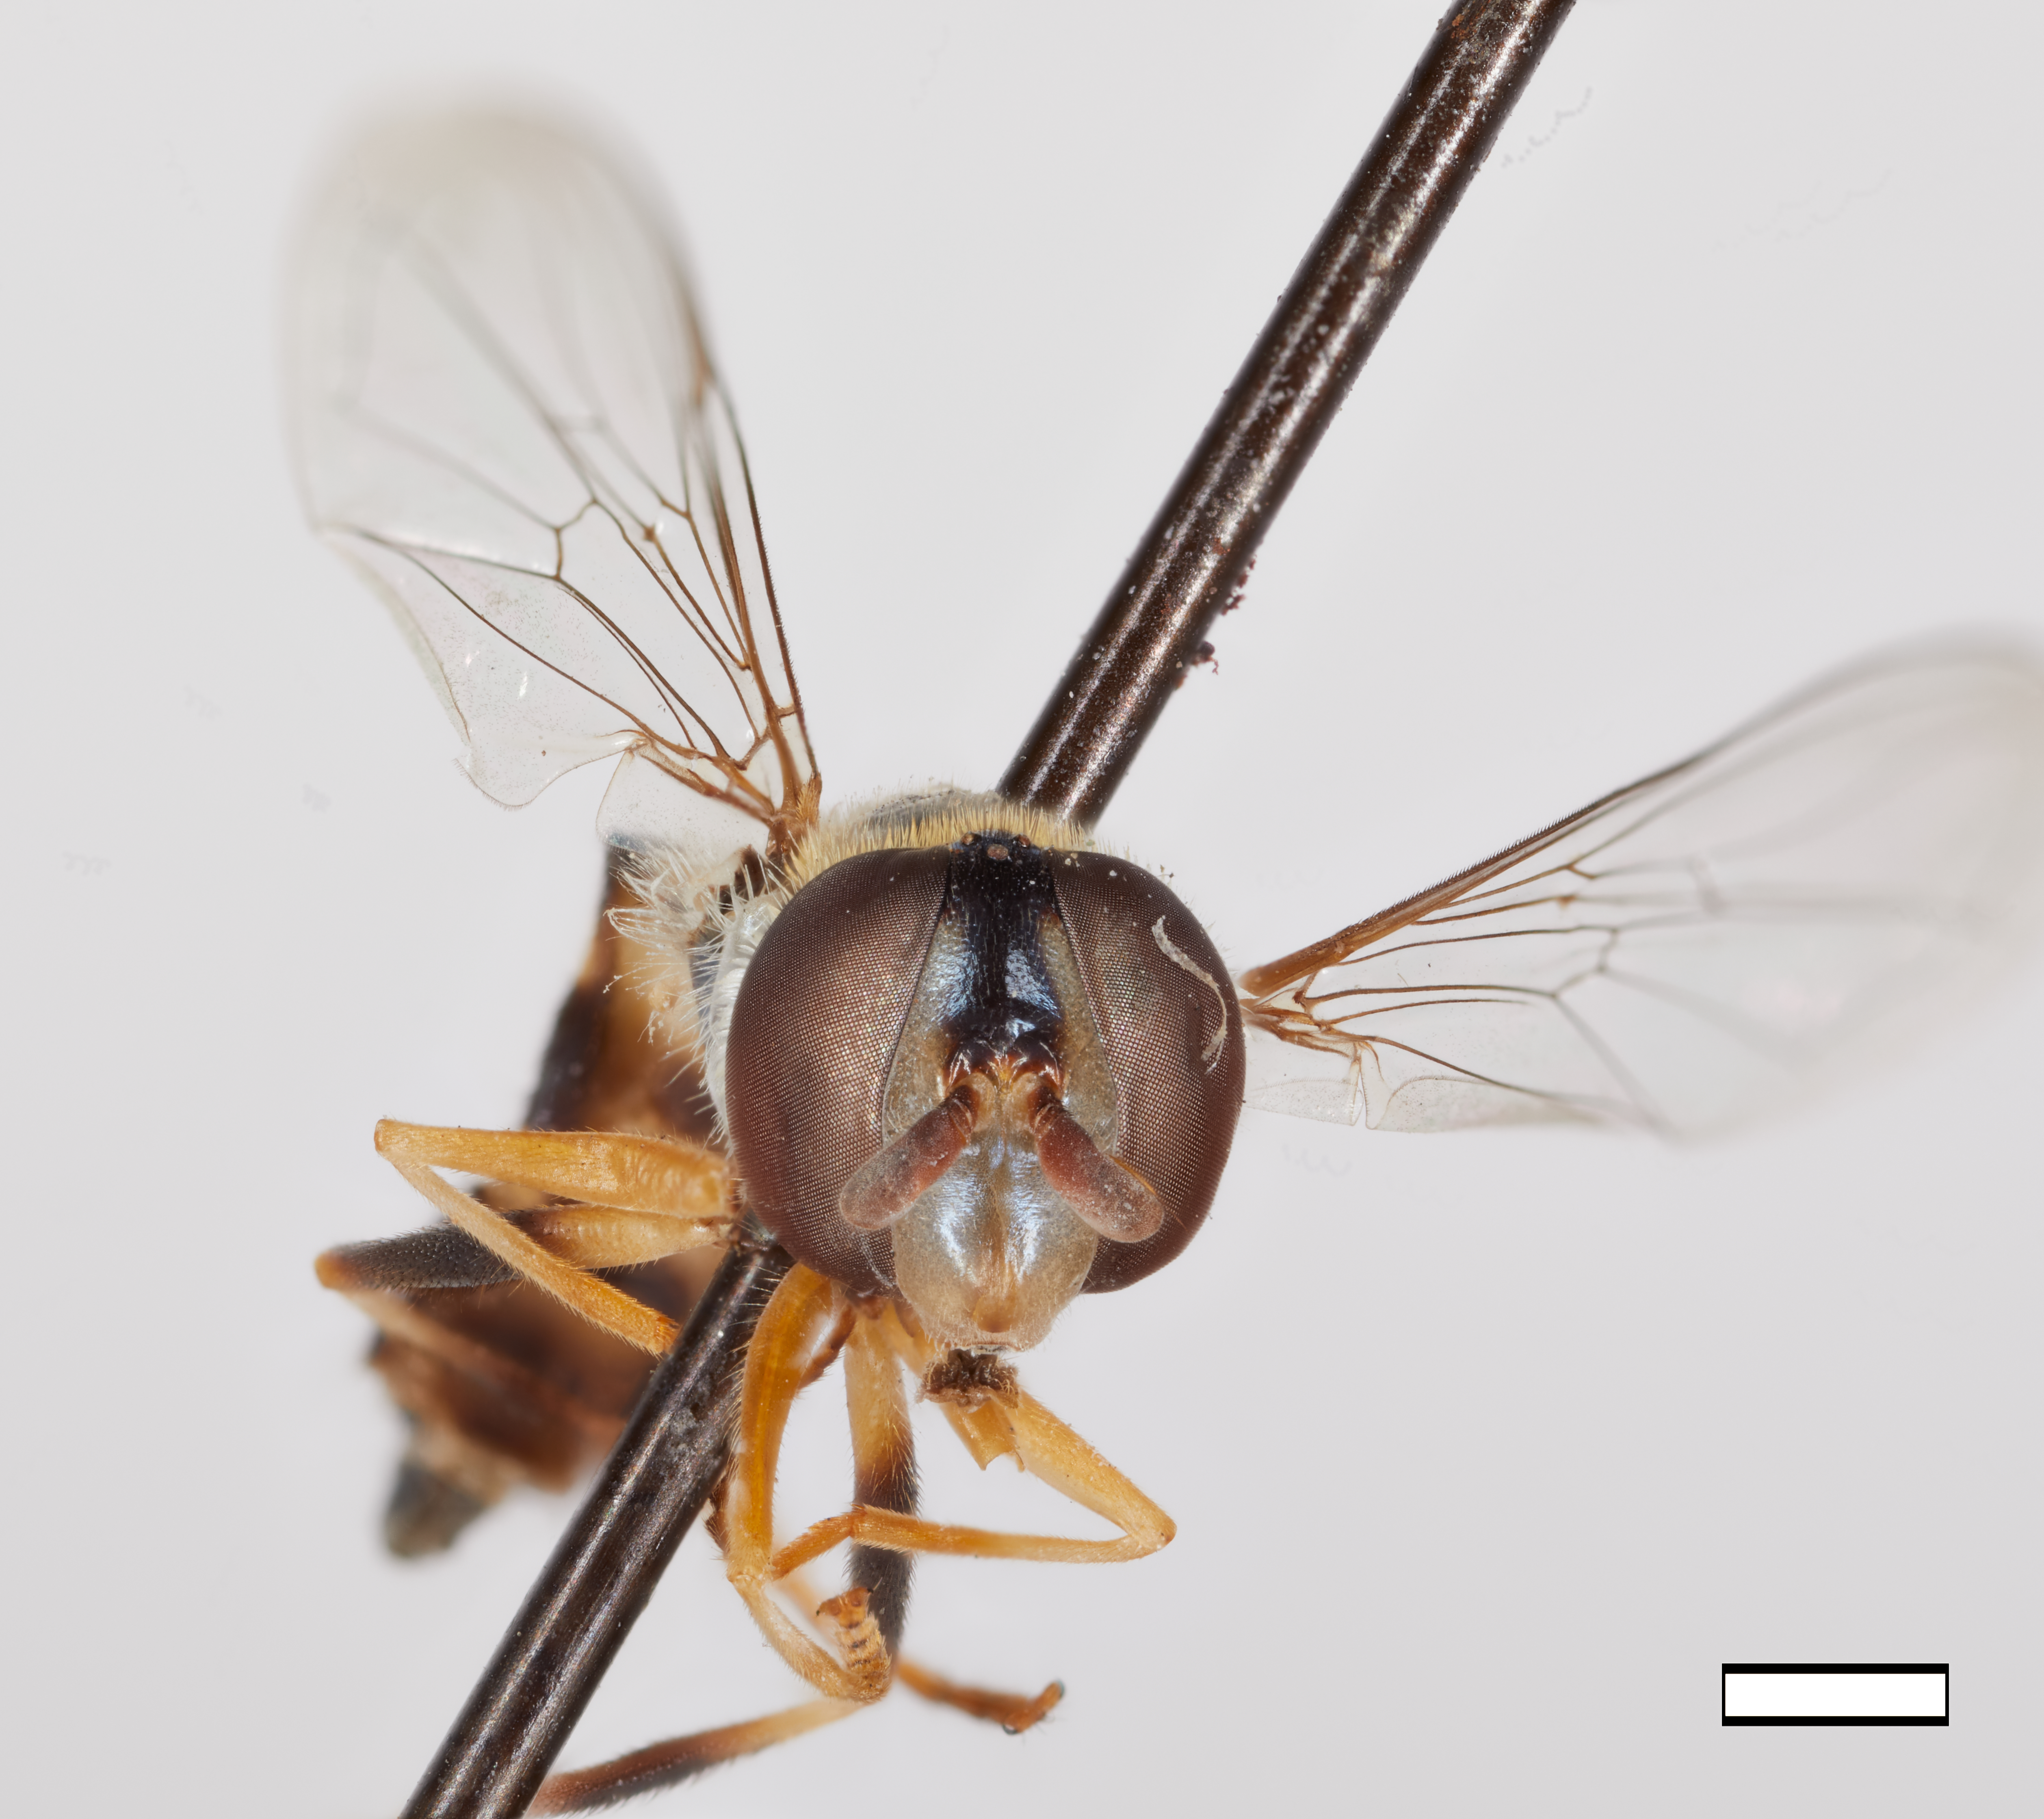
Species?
Epistrophe magnicornis
